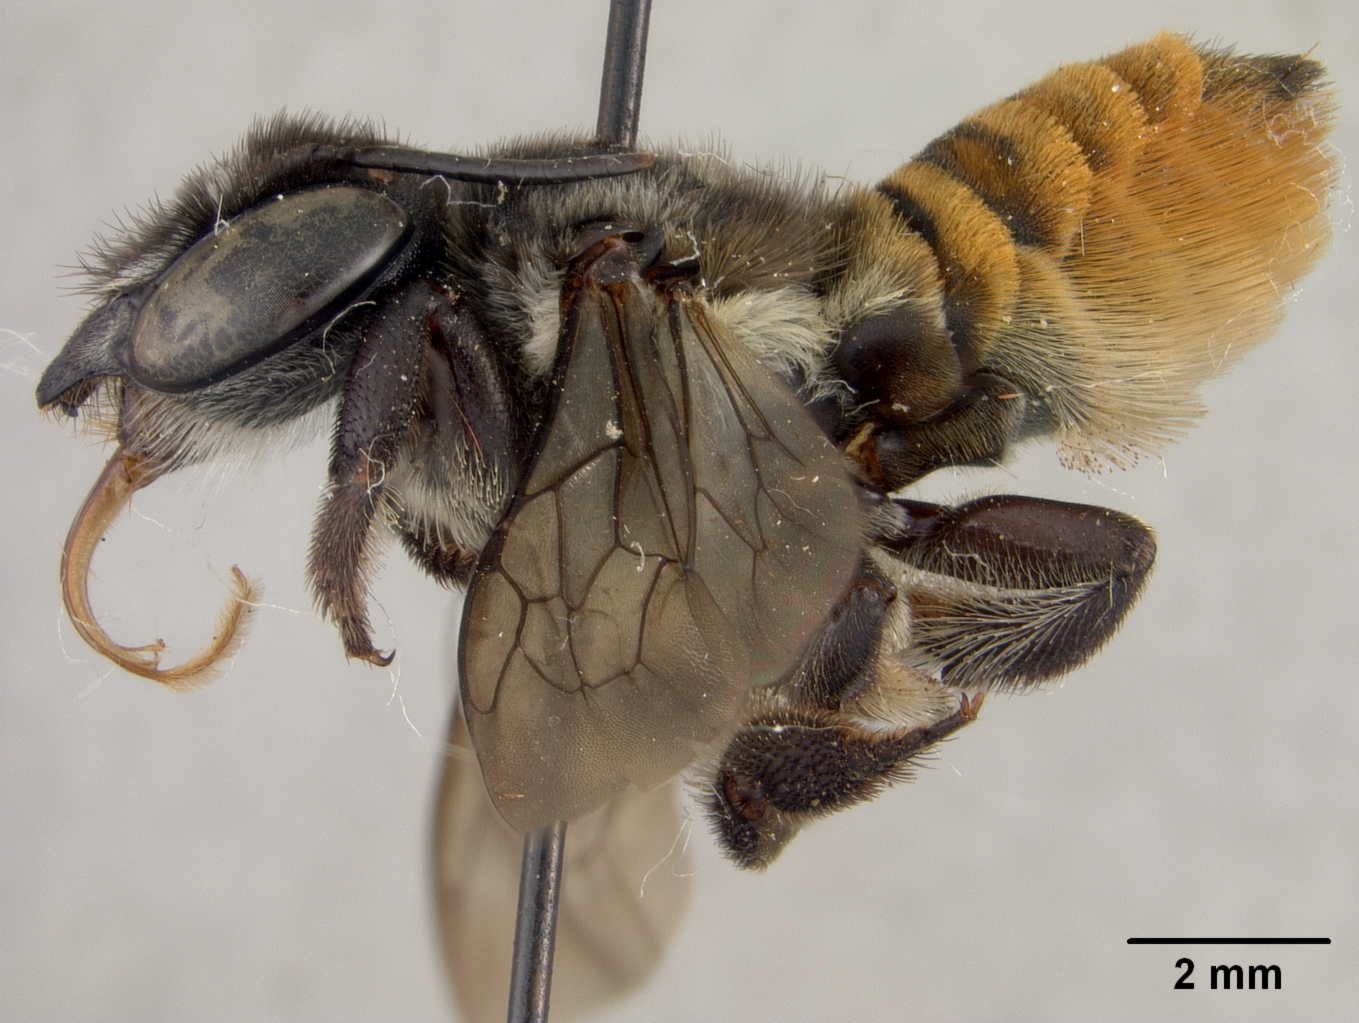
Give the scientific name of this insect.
Megachile rufofulva
